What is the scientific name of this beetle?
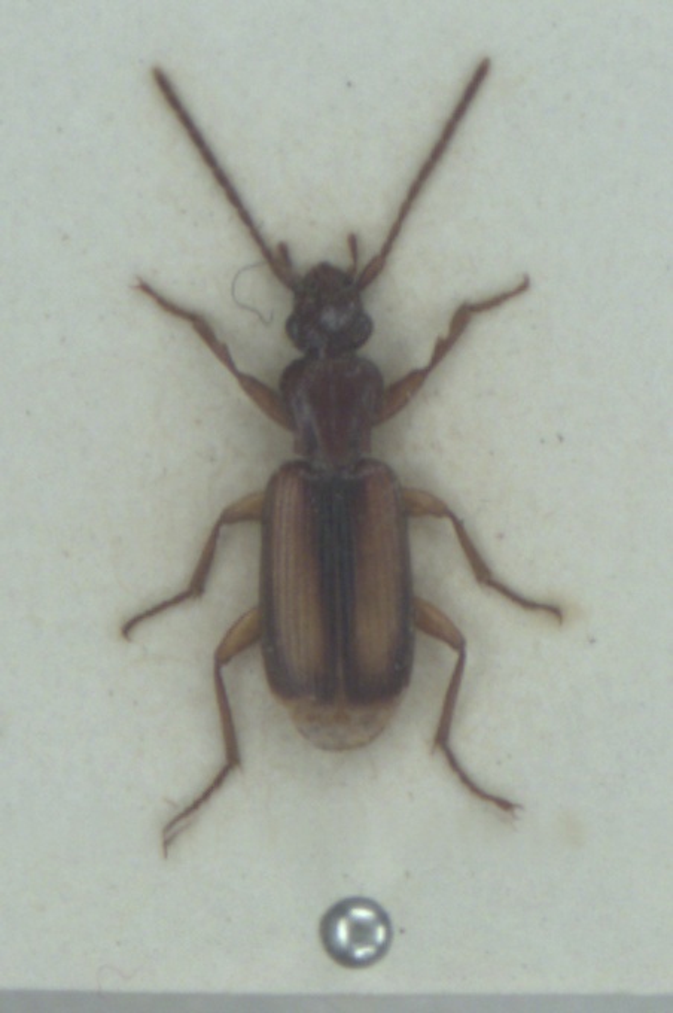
Polistichus connexus
